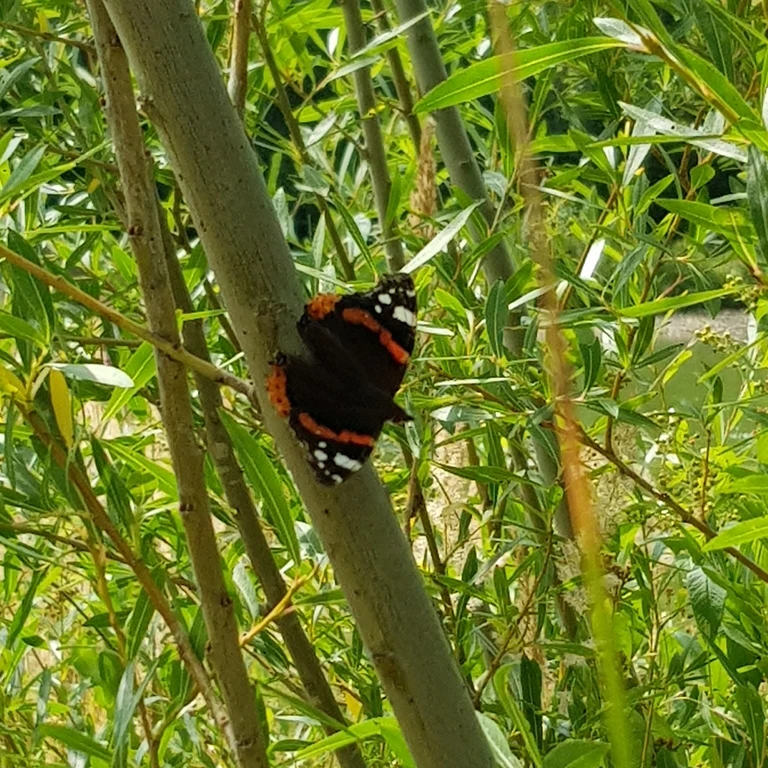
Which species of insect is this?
Vanessa atalanta
